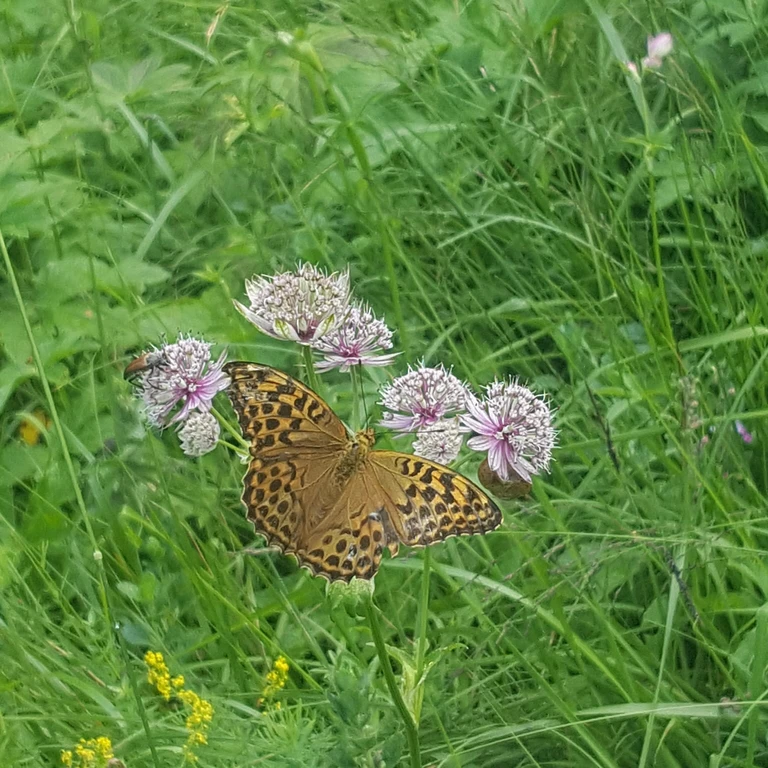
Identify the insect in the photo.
Argynnis paphia
